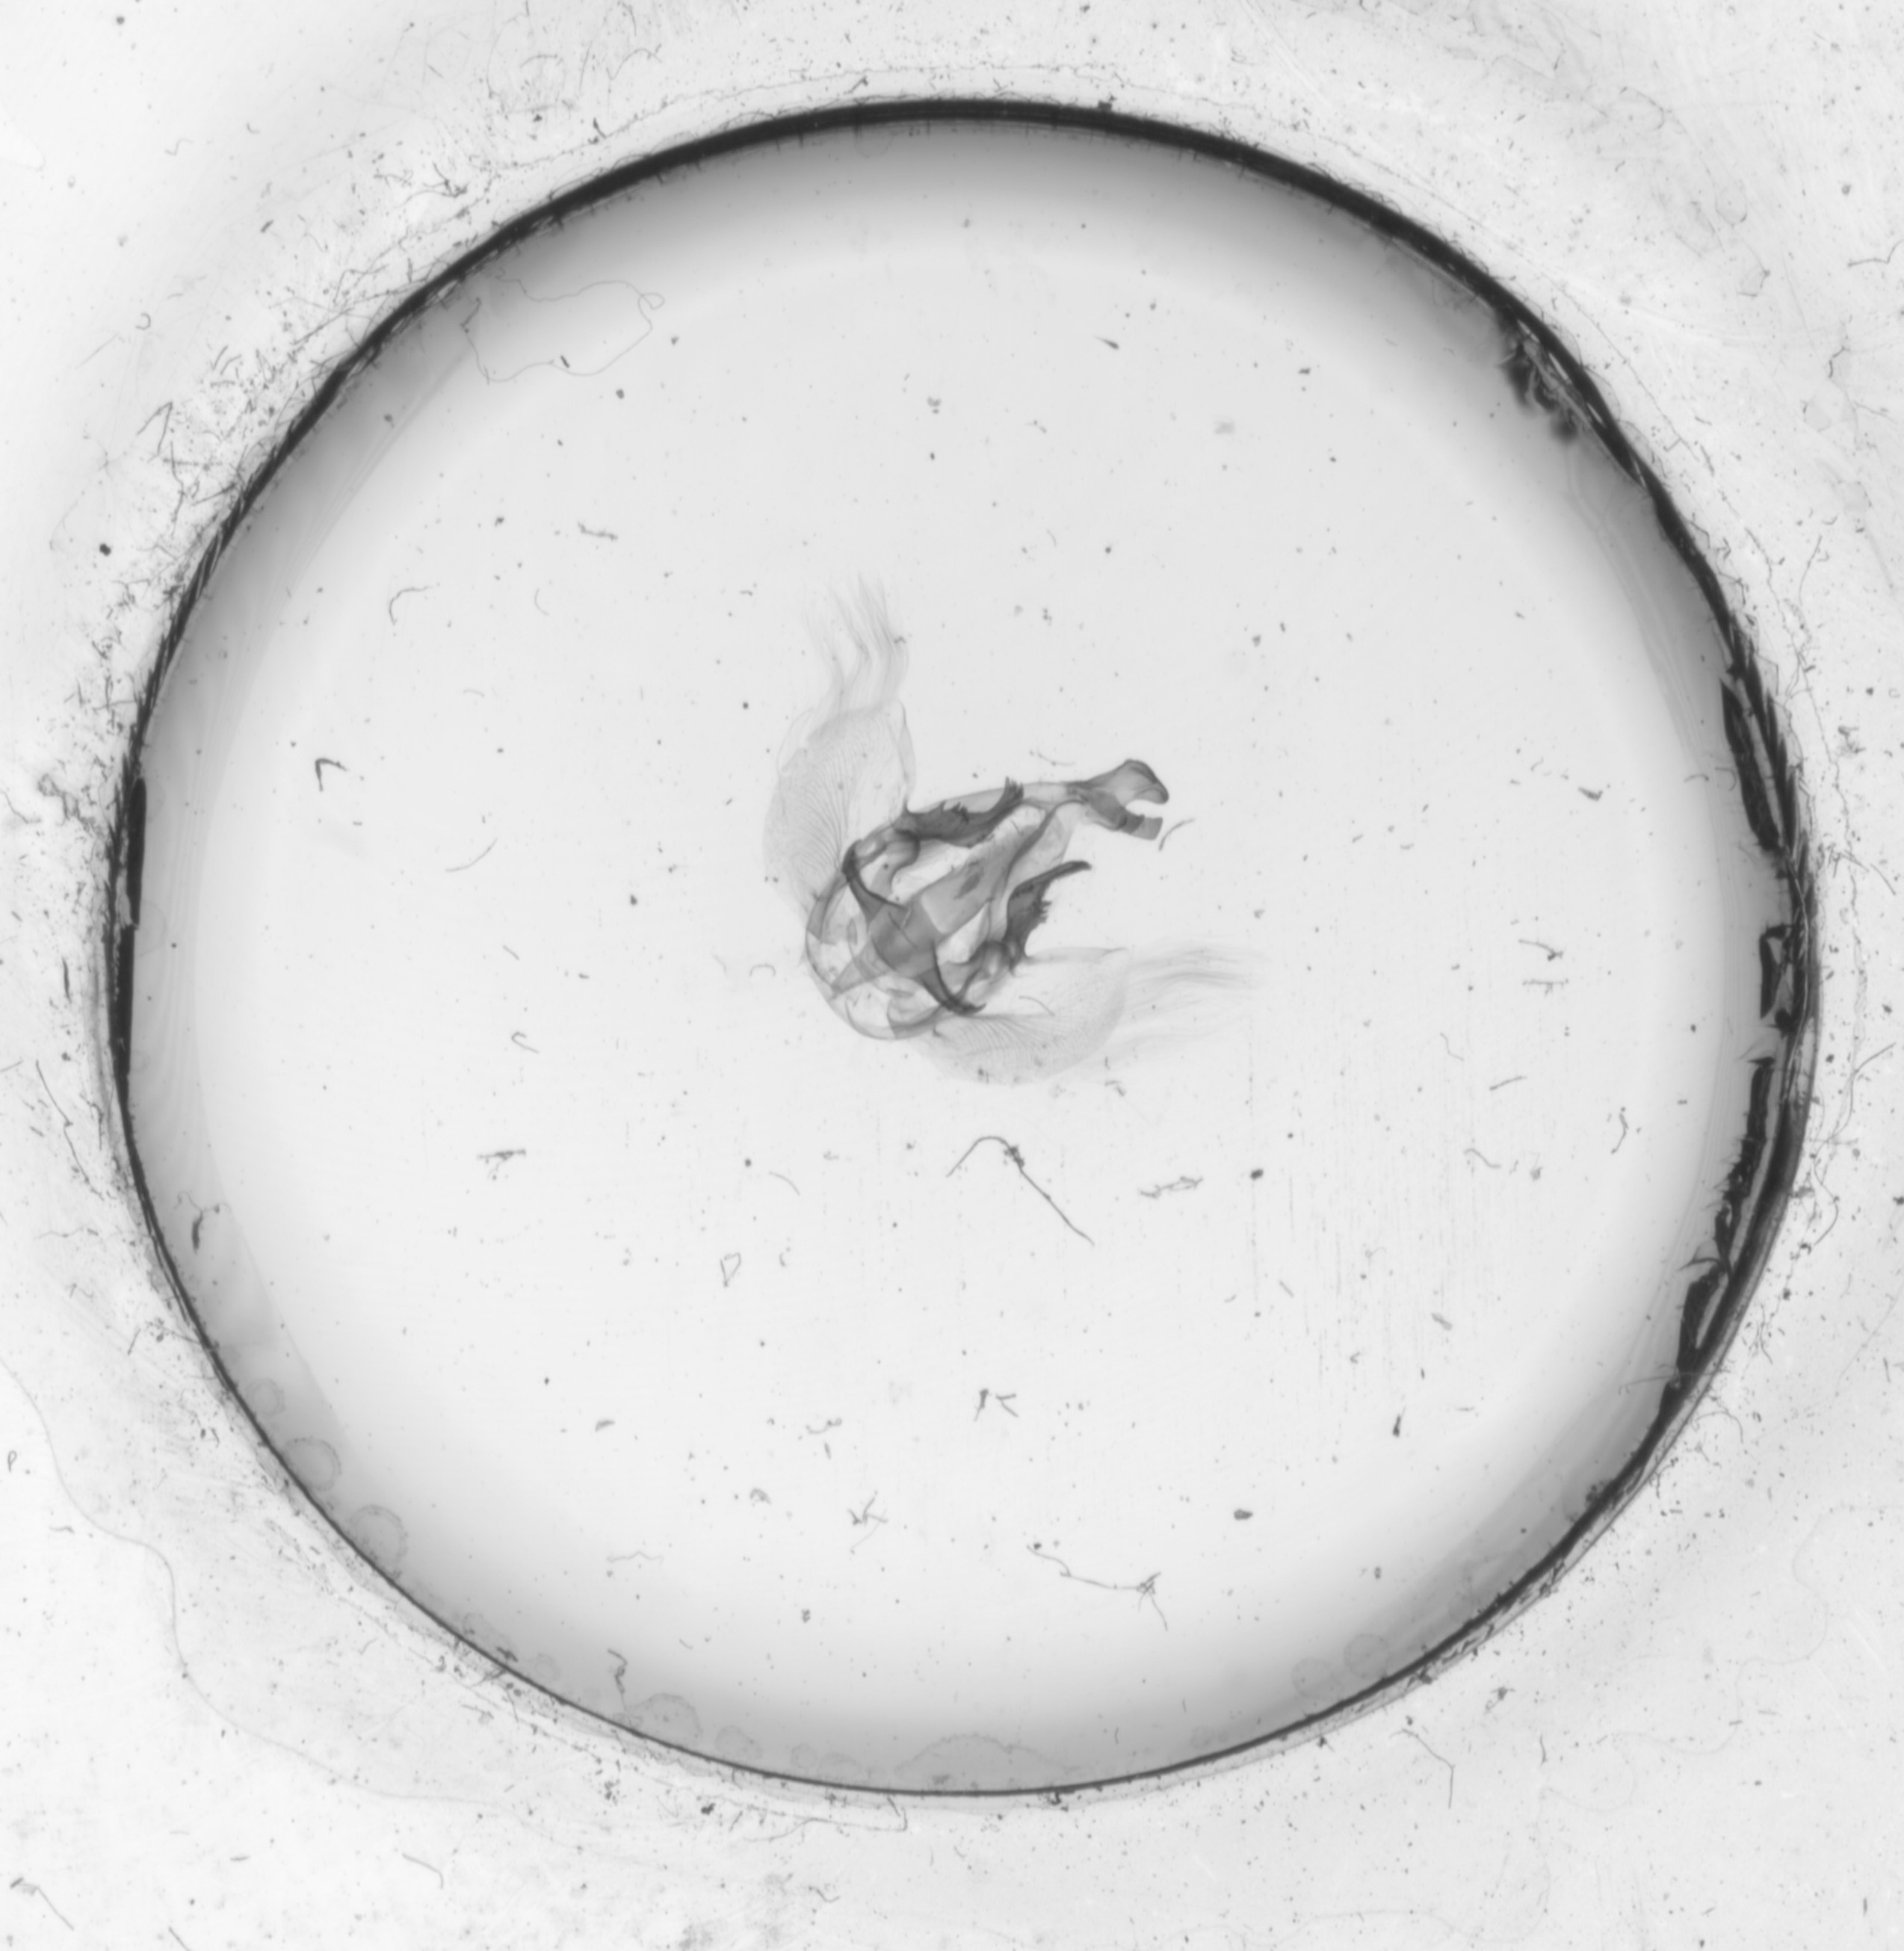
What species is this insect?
Peroara discovata
